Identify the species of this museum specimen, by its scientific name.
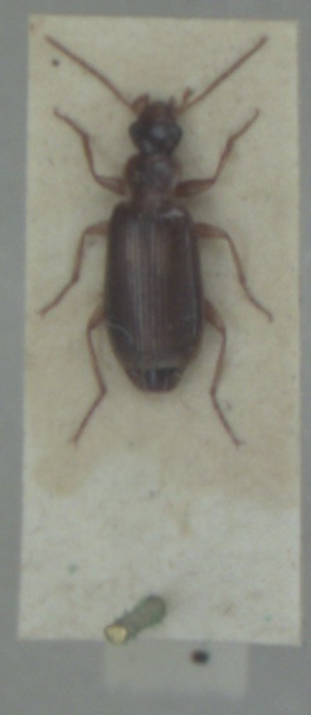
Dromius meridionalis
